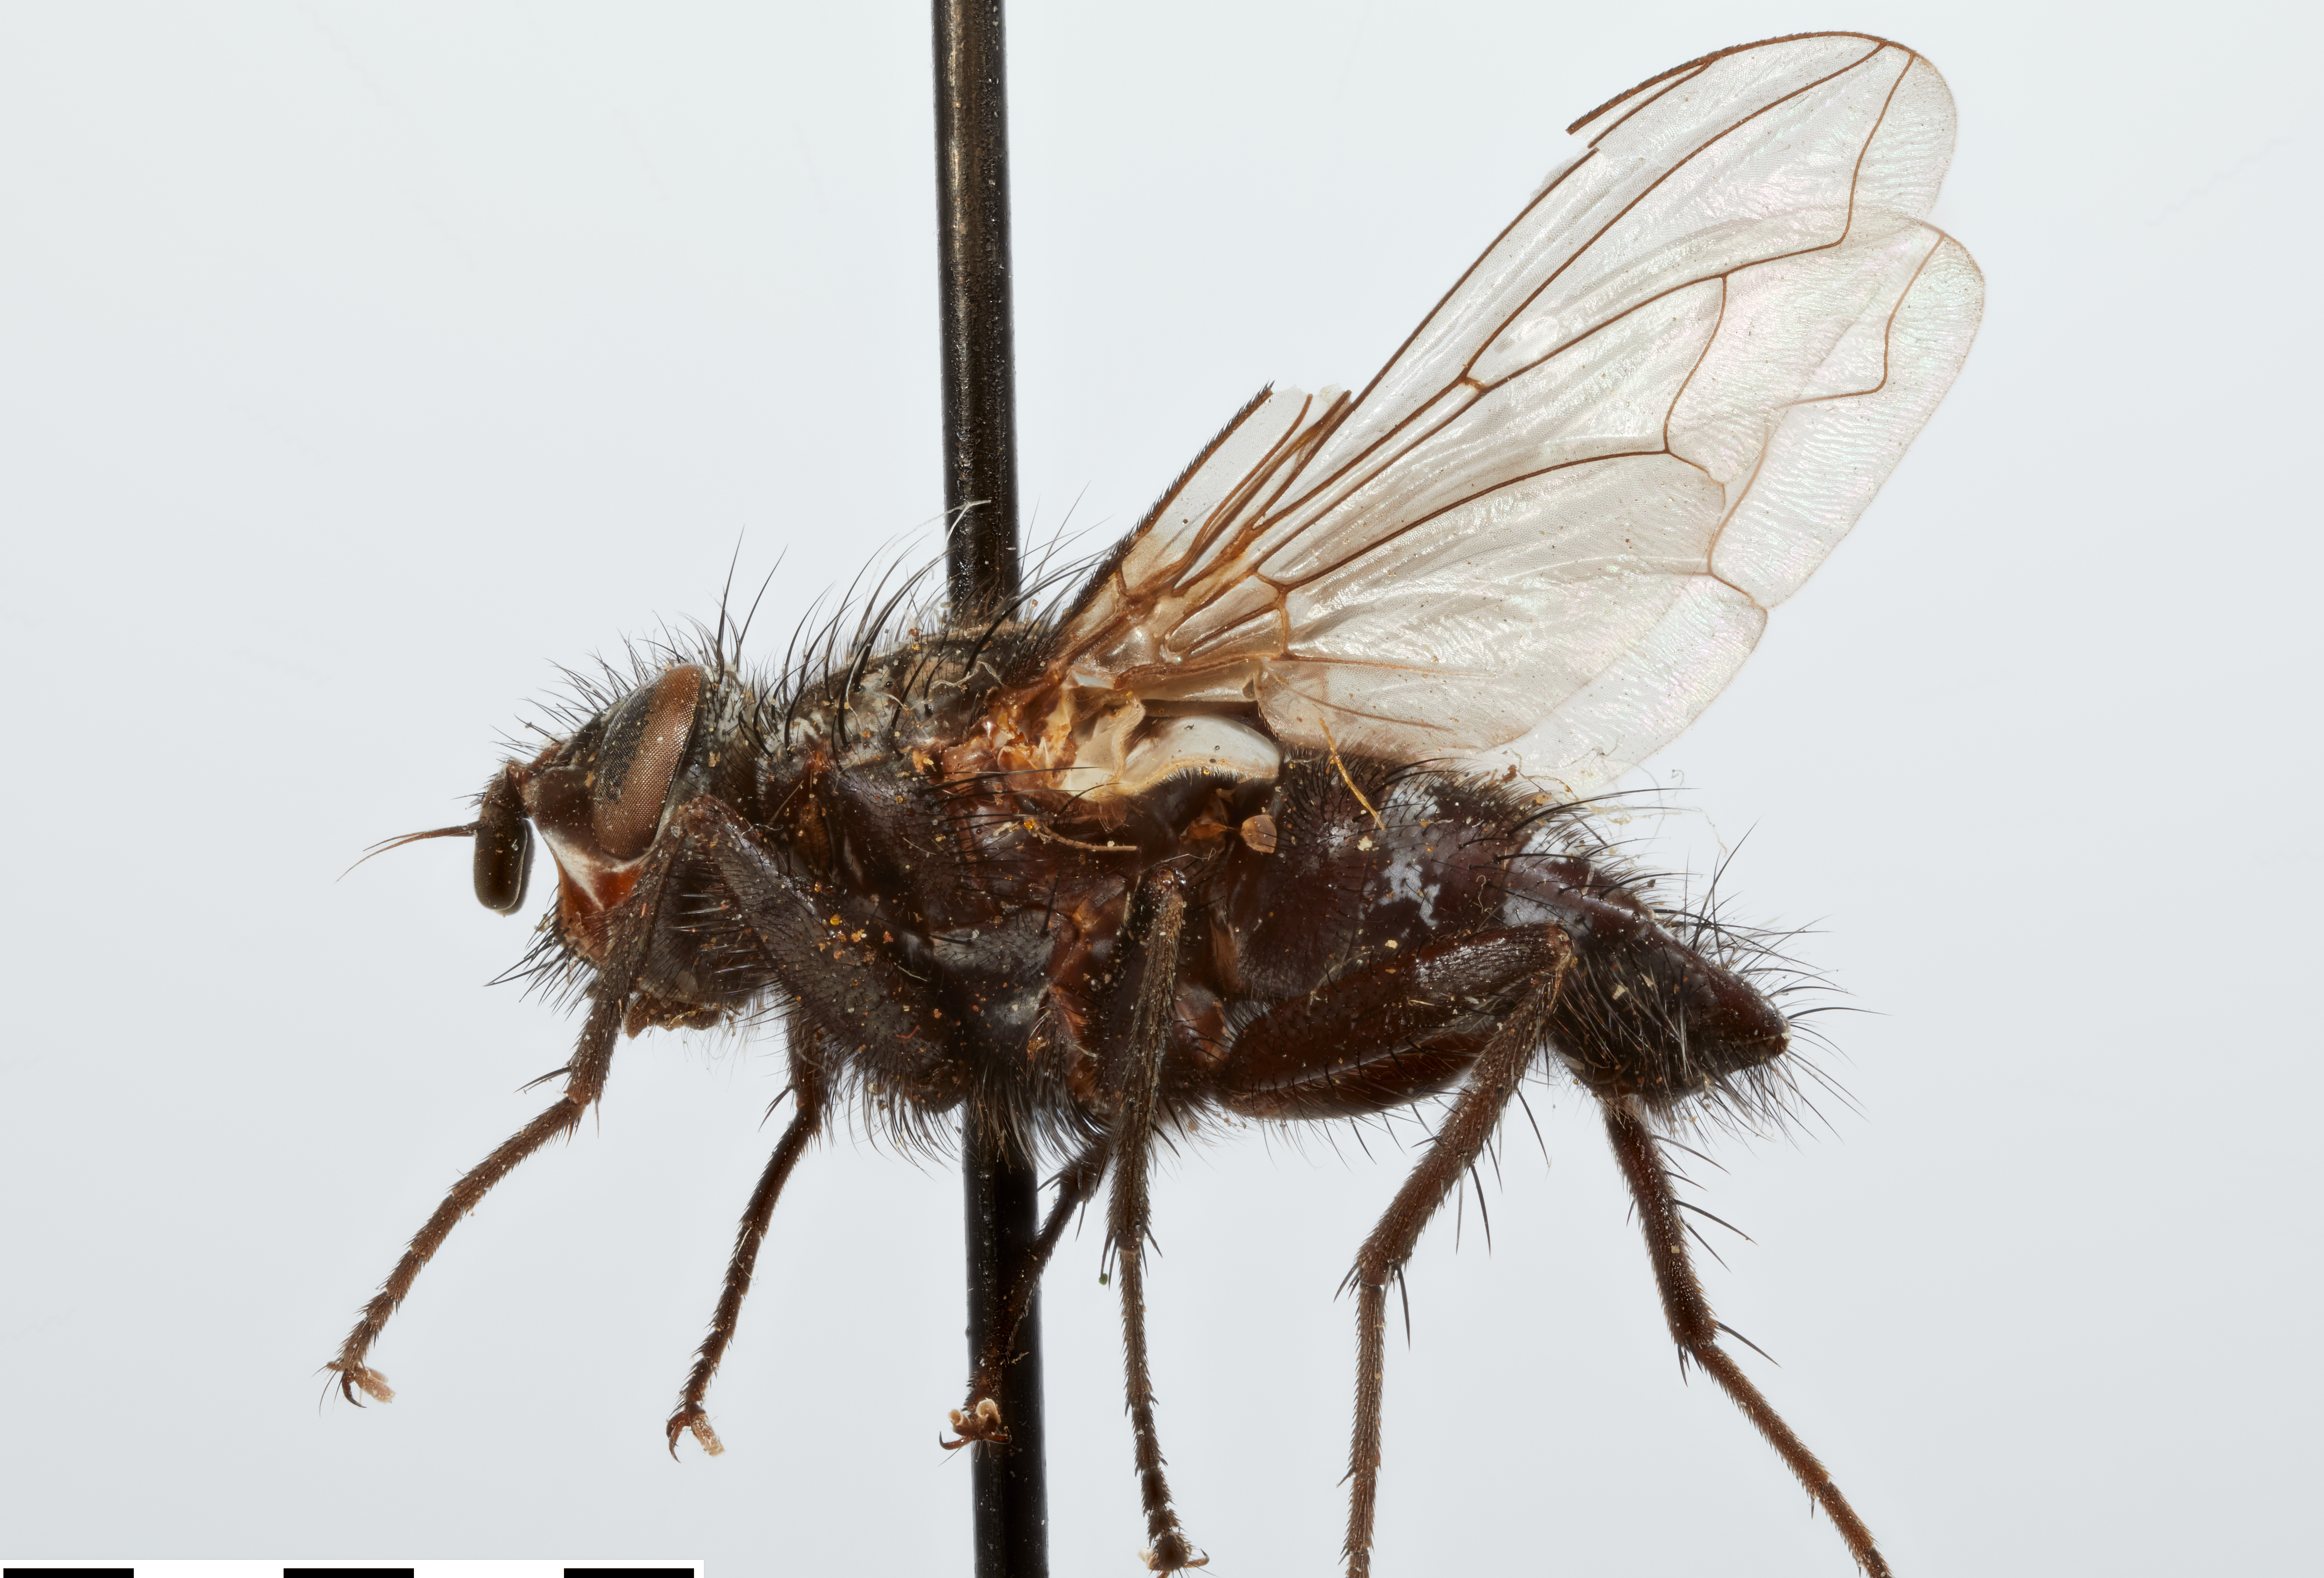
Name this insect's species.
Dasyuromyia aperta
